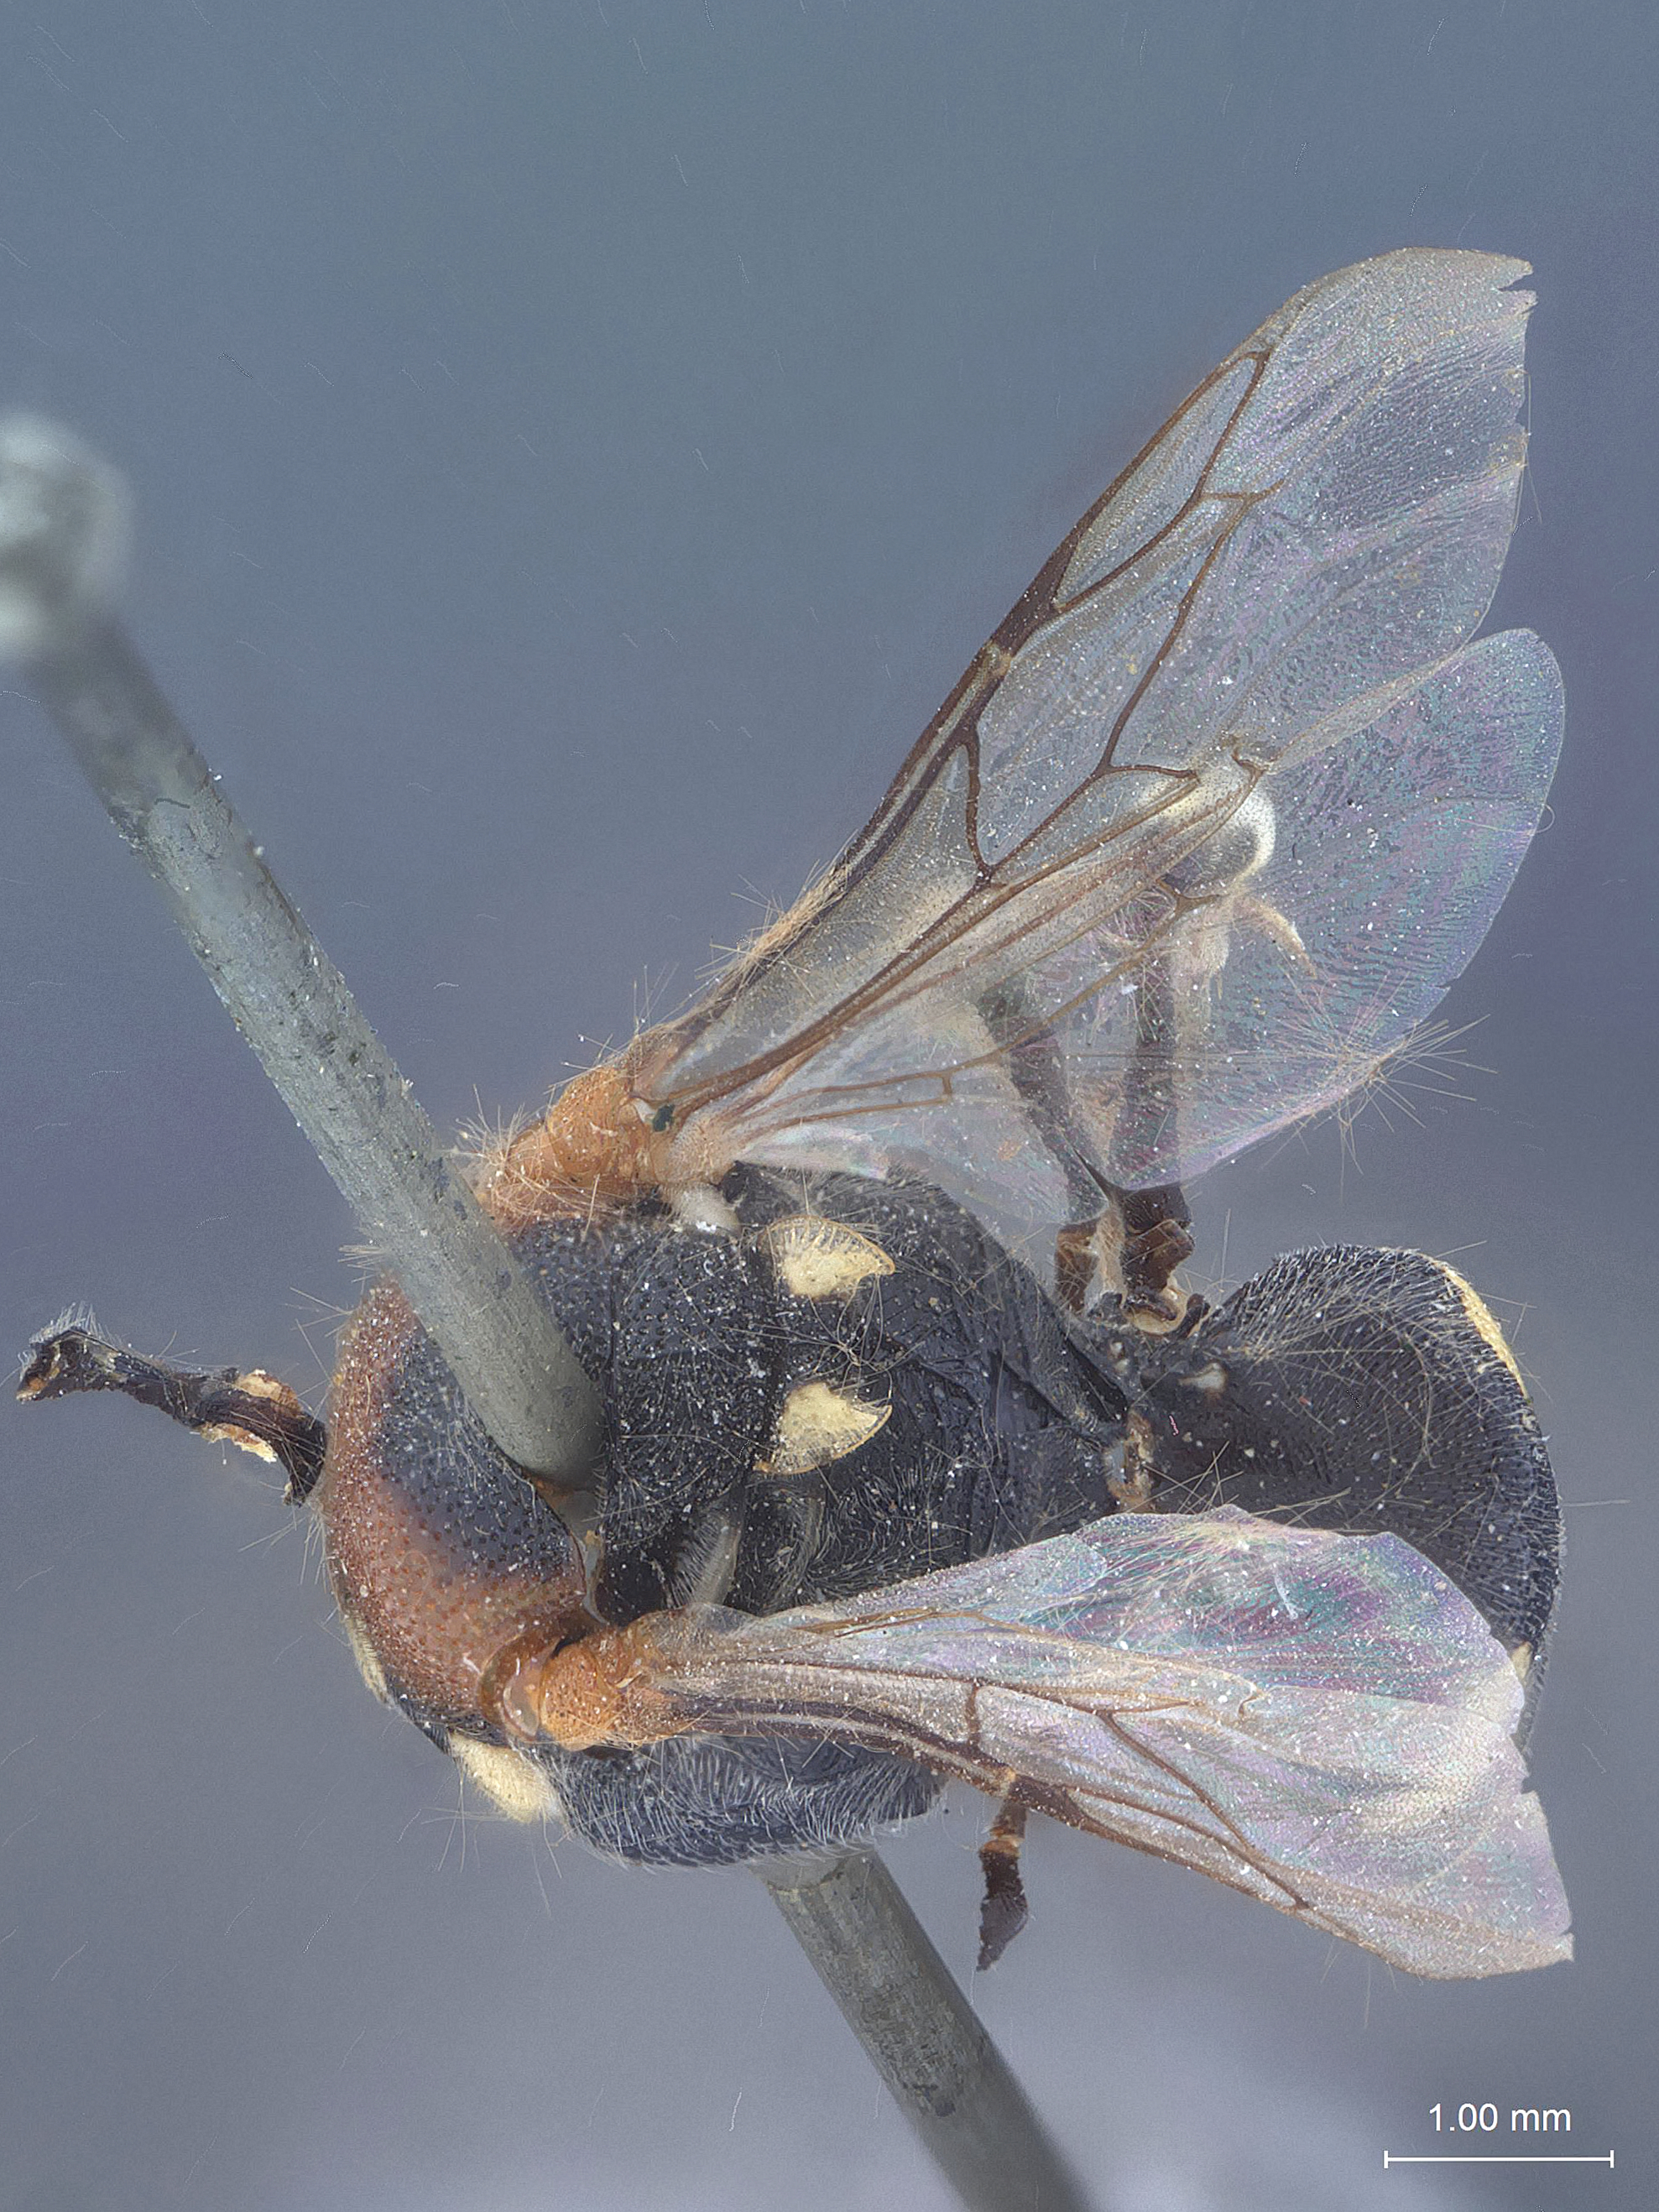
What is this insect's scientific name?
Oxybelus quadricolor
